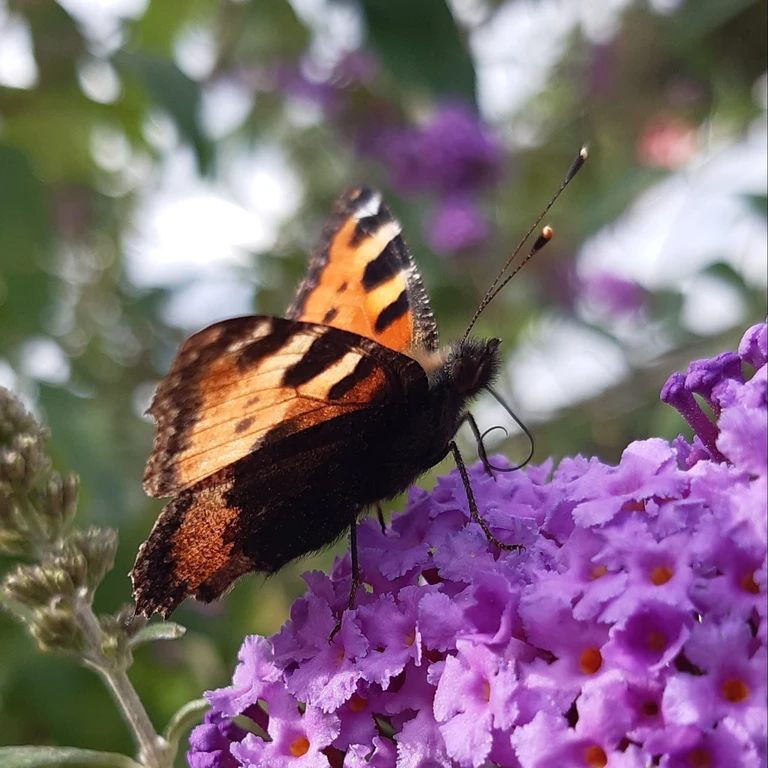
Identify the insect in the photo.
Aglais urticae
